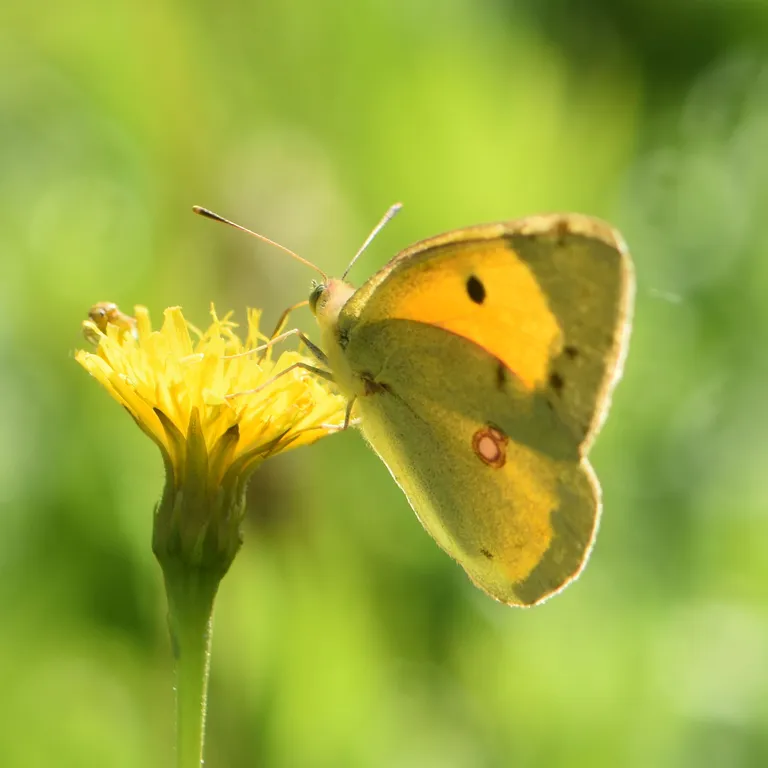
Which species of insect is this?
Colias croceus
